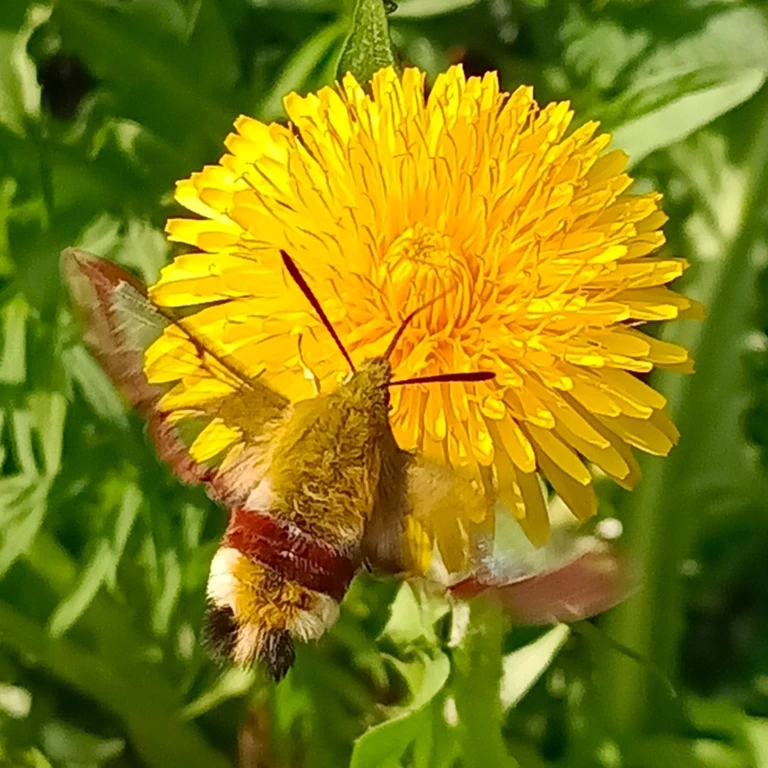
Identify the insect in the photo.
Hemaris fuciformis
